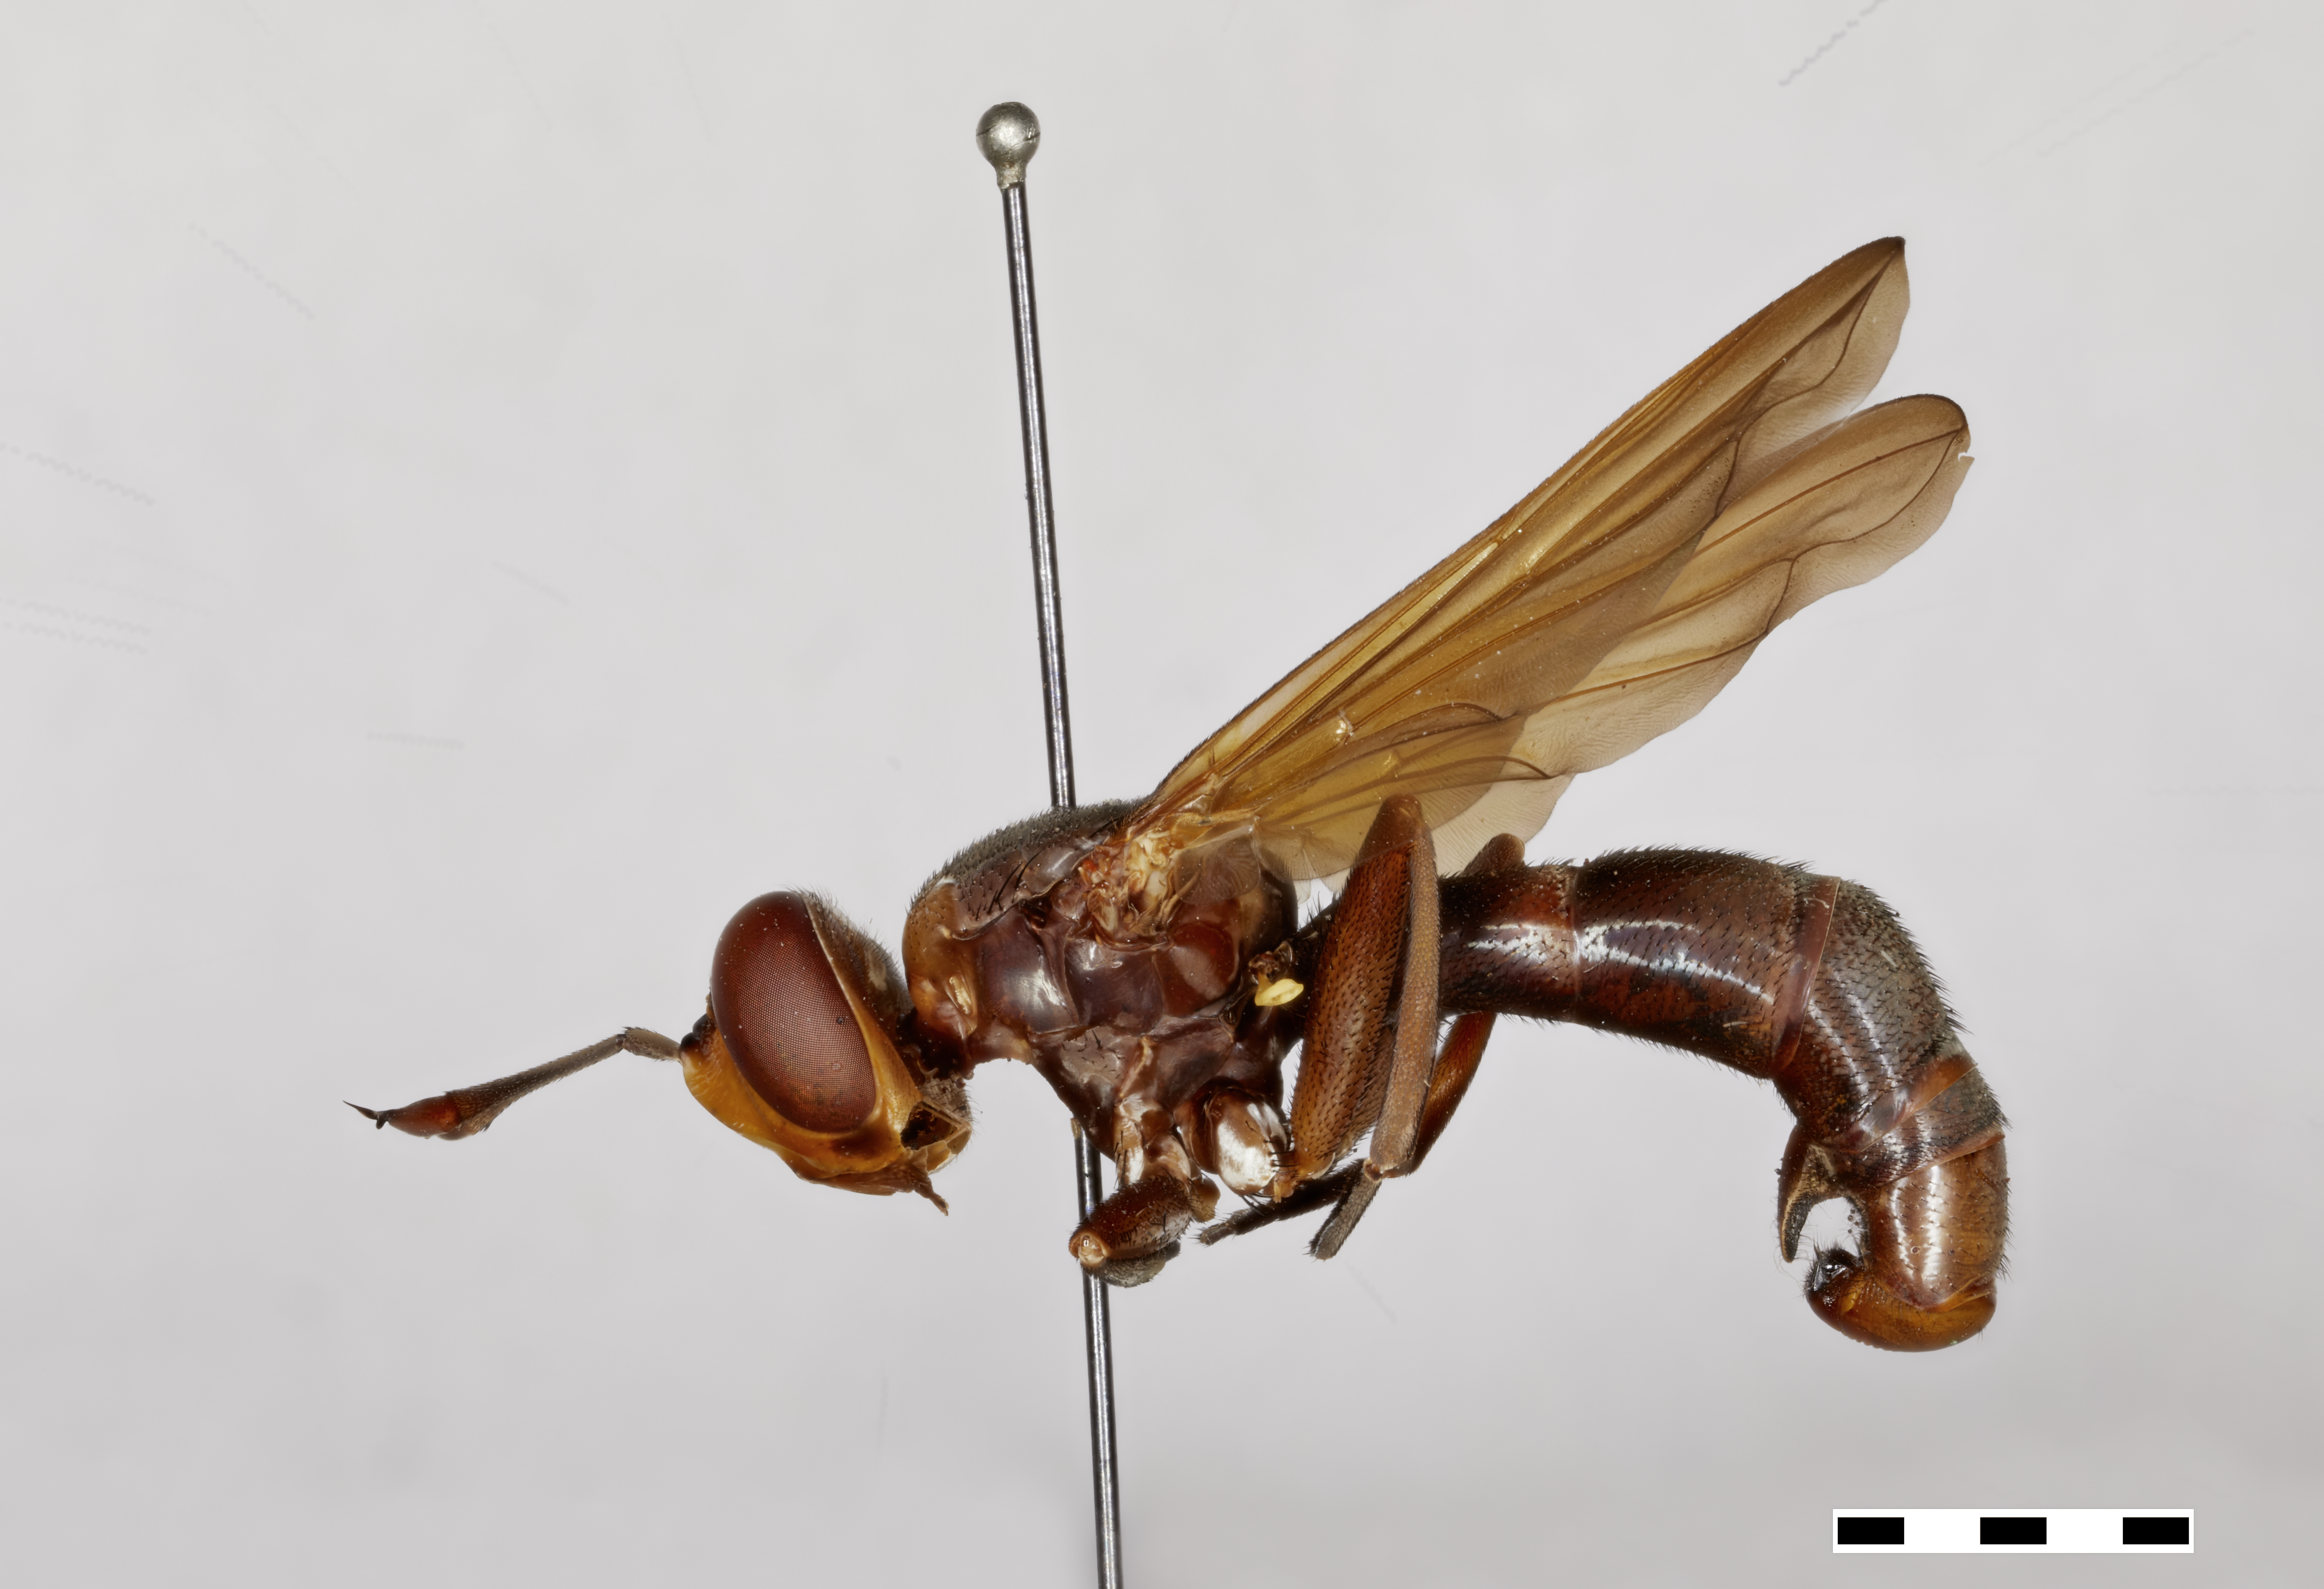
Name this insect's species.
Conops nigripes
